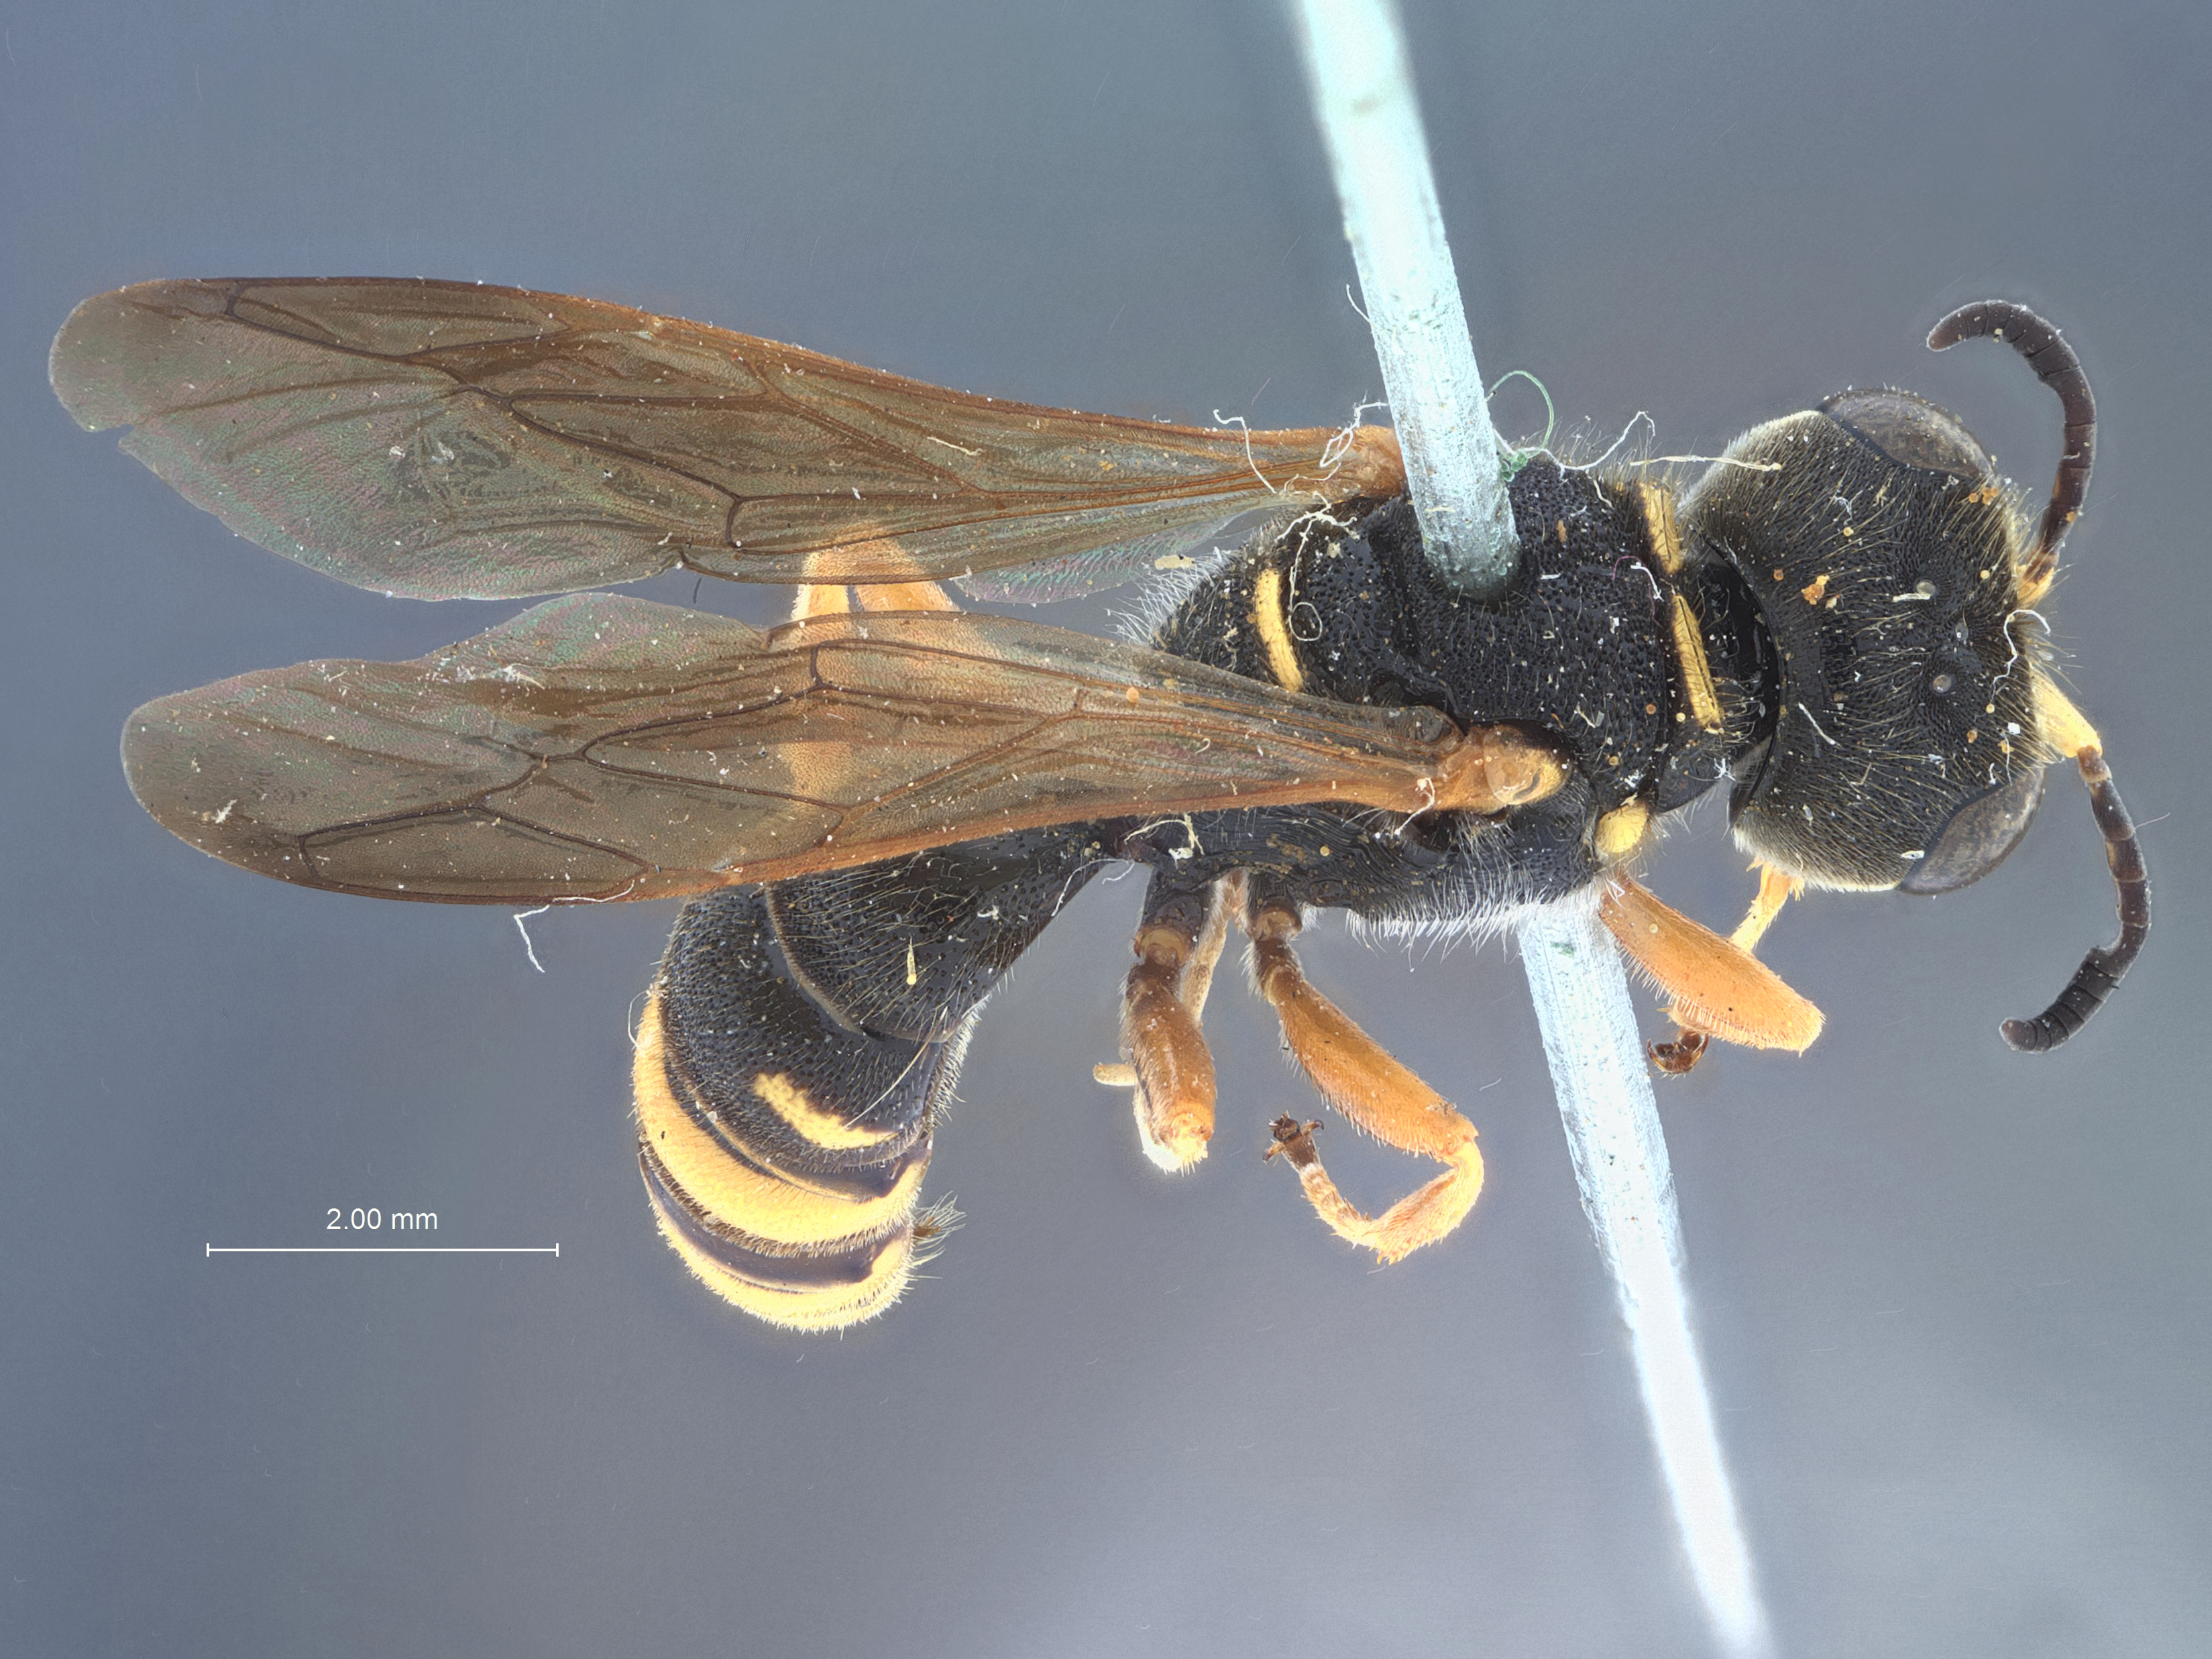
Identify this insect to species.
Crabro ferrugineipes
